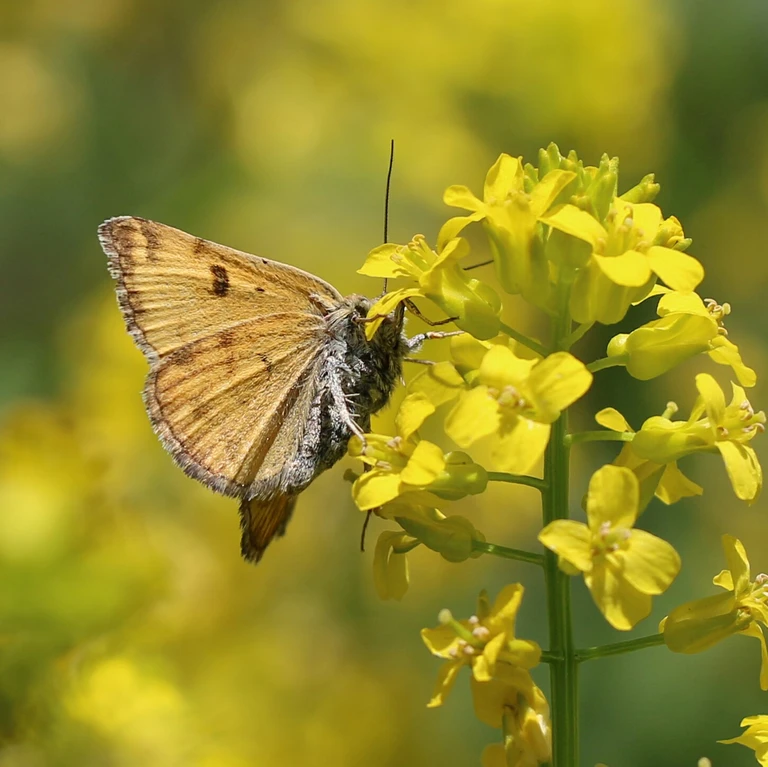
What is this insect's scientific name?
Euclidia glyphica
